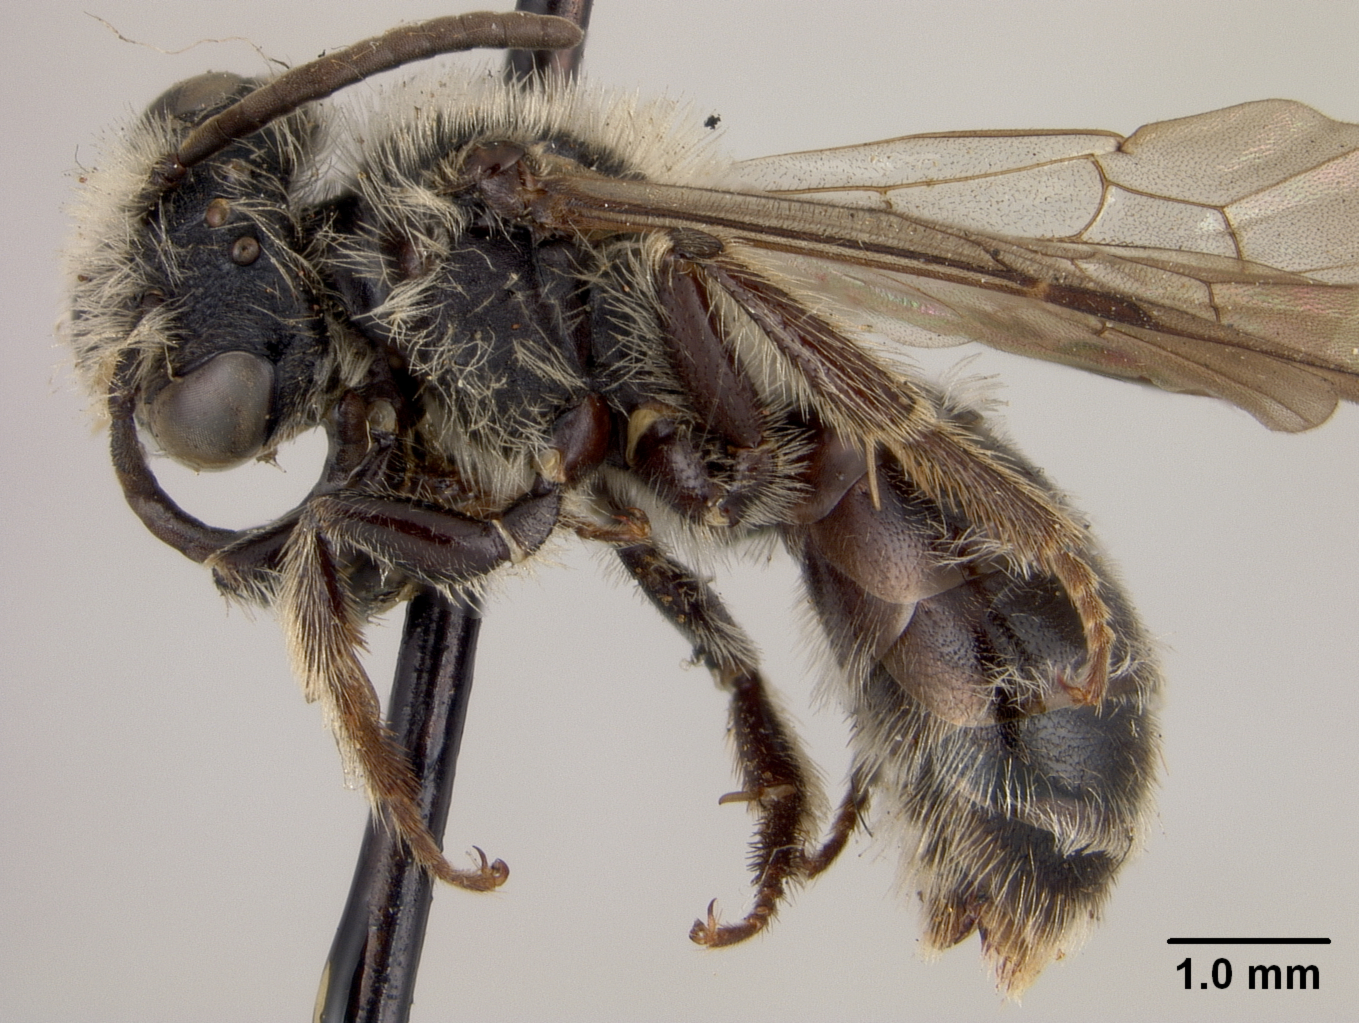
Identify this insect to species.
Andrena campanulae
